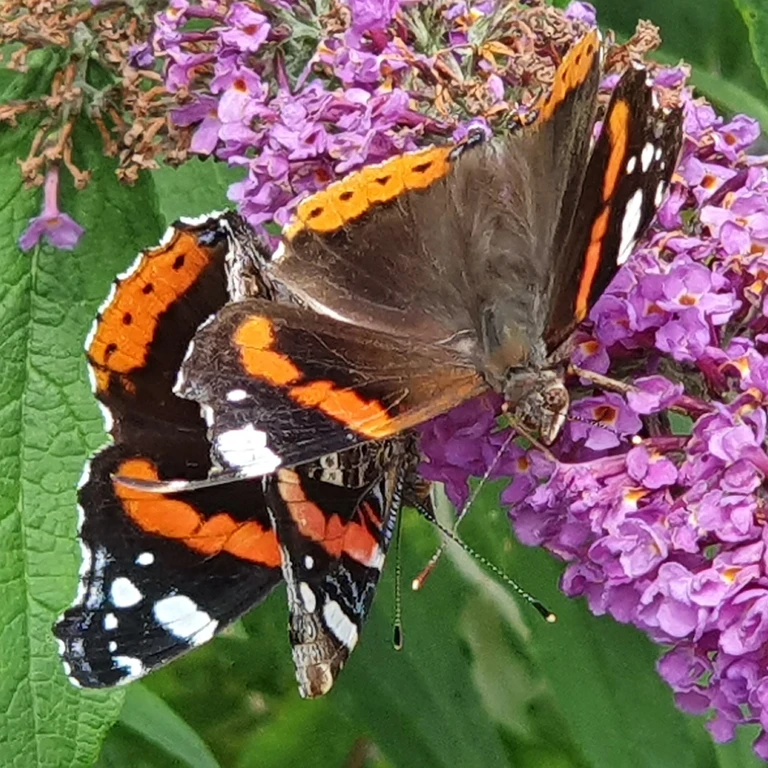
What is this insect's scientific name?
Vanessa atalanta
